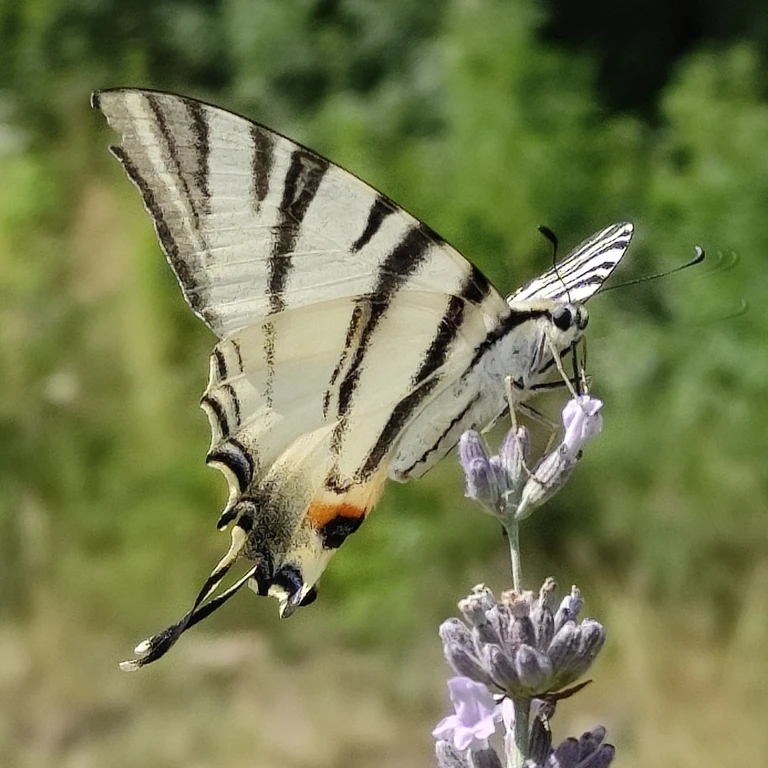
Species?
Iphiclides podalirius
